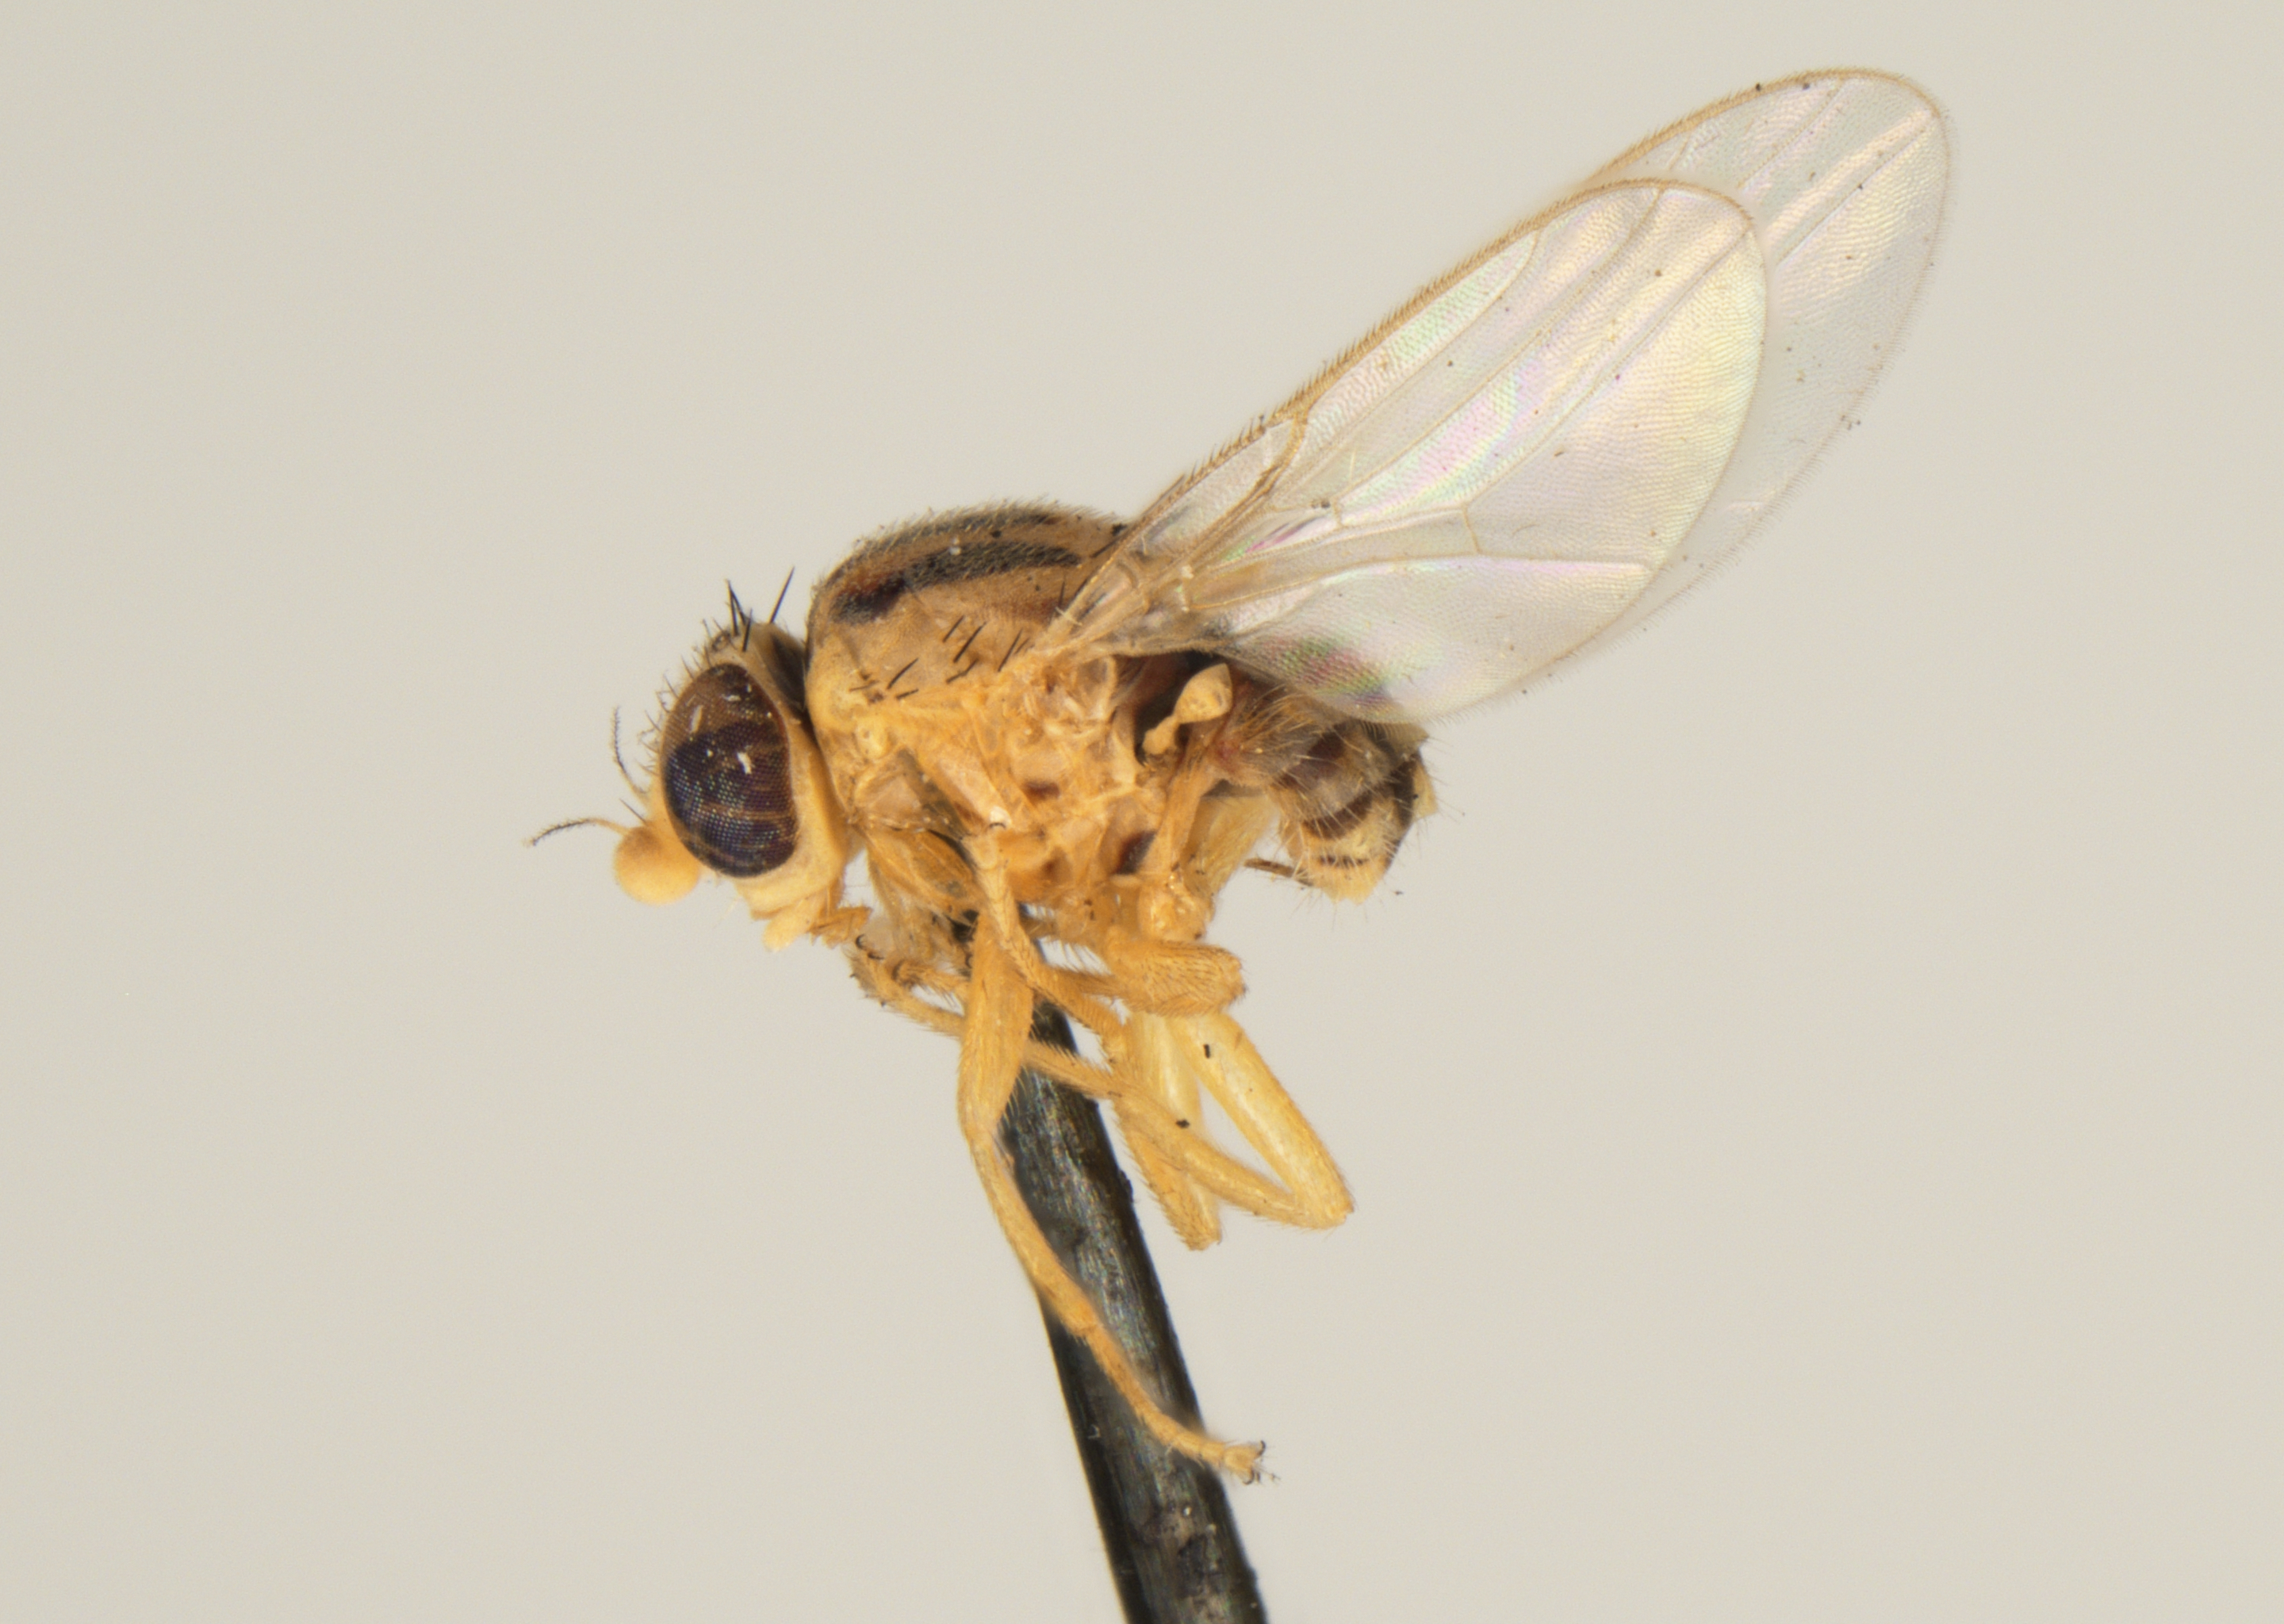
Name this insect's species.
Eugaurax floridensis
